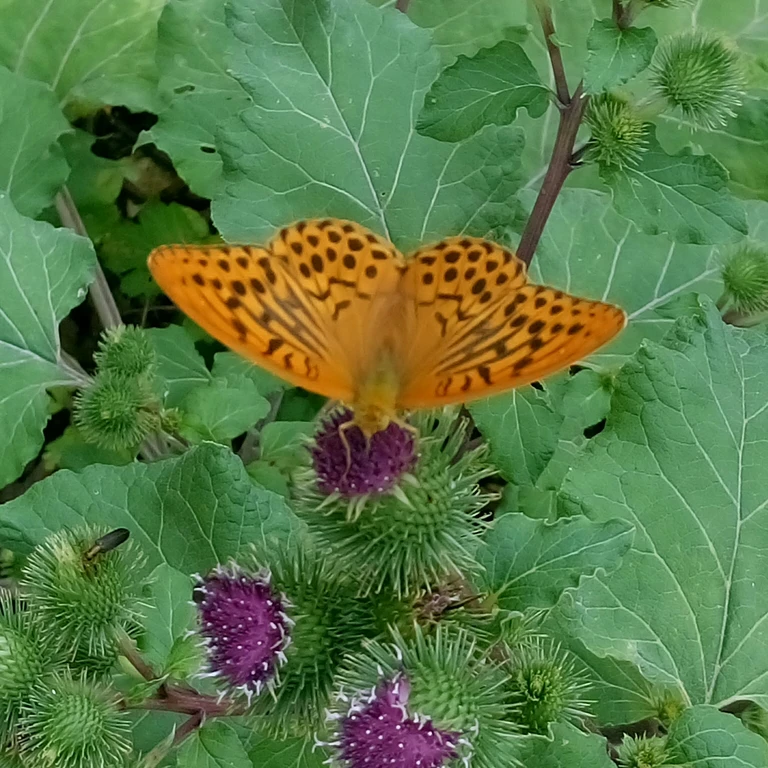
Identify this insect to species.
Argynnis paphia
